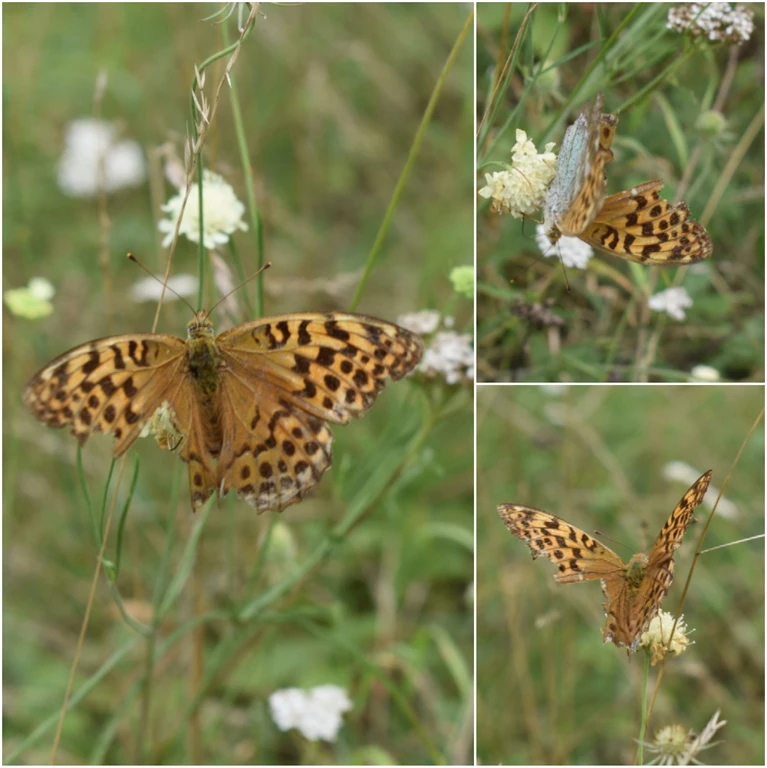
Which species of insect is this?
Argynnis paphia
